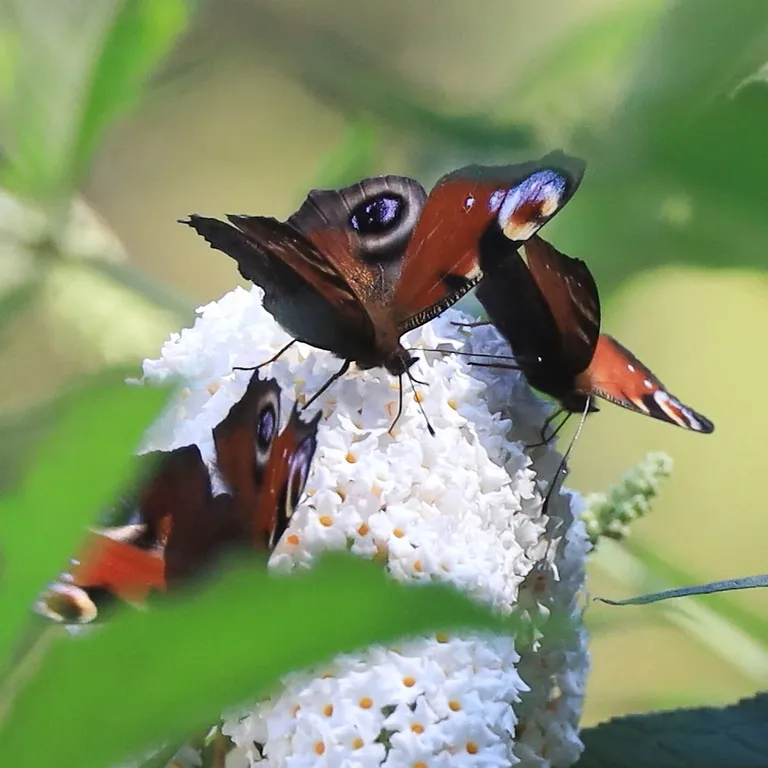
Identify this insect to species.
Aglais io
